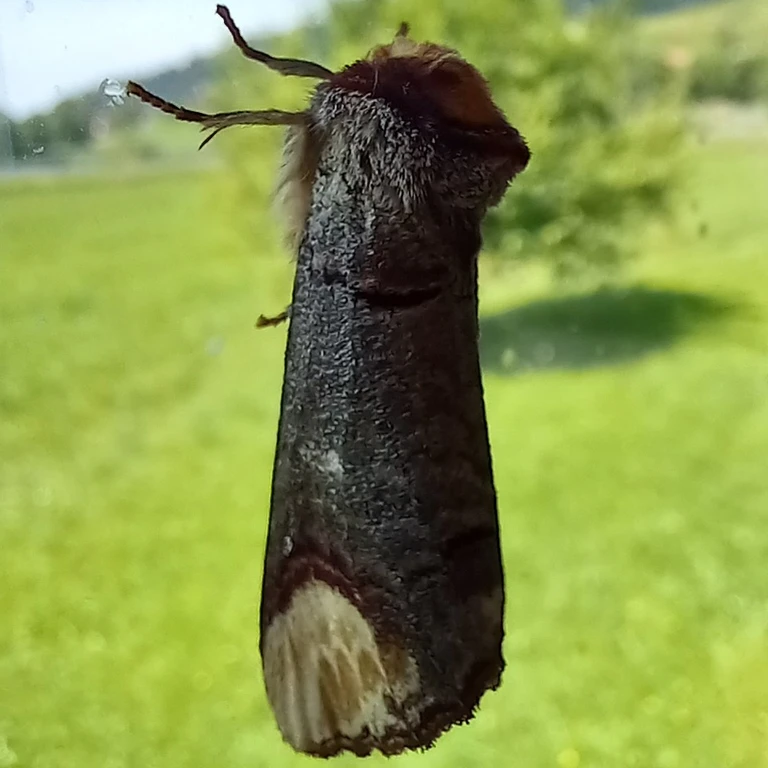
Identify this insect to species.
Phalera bucephala
